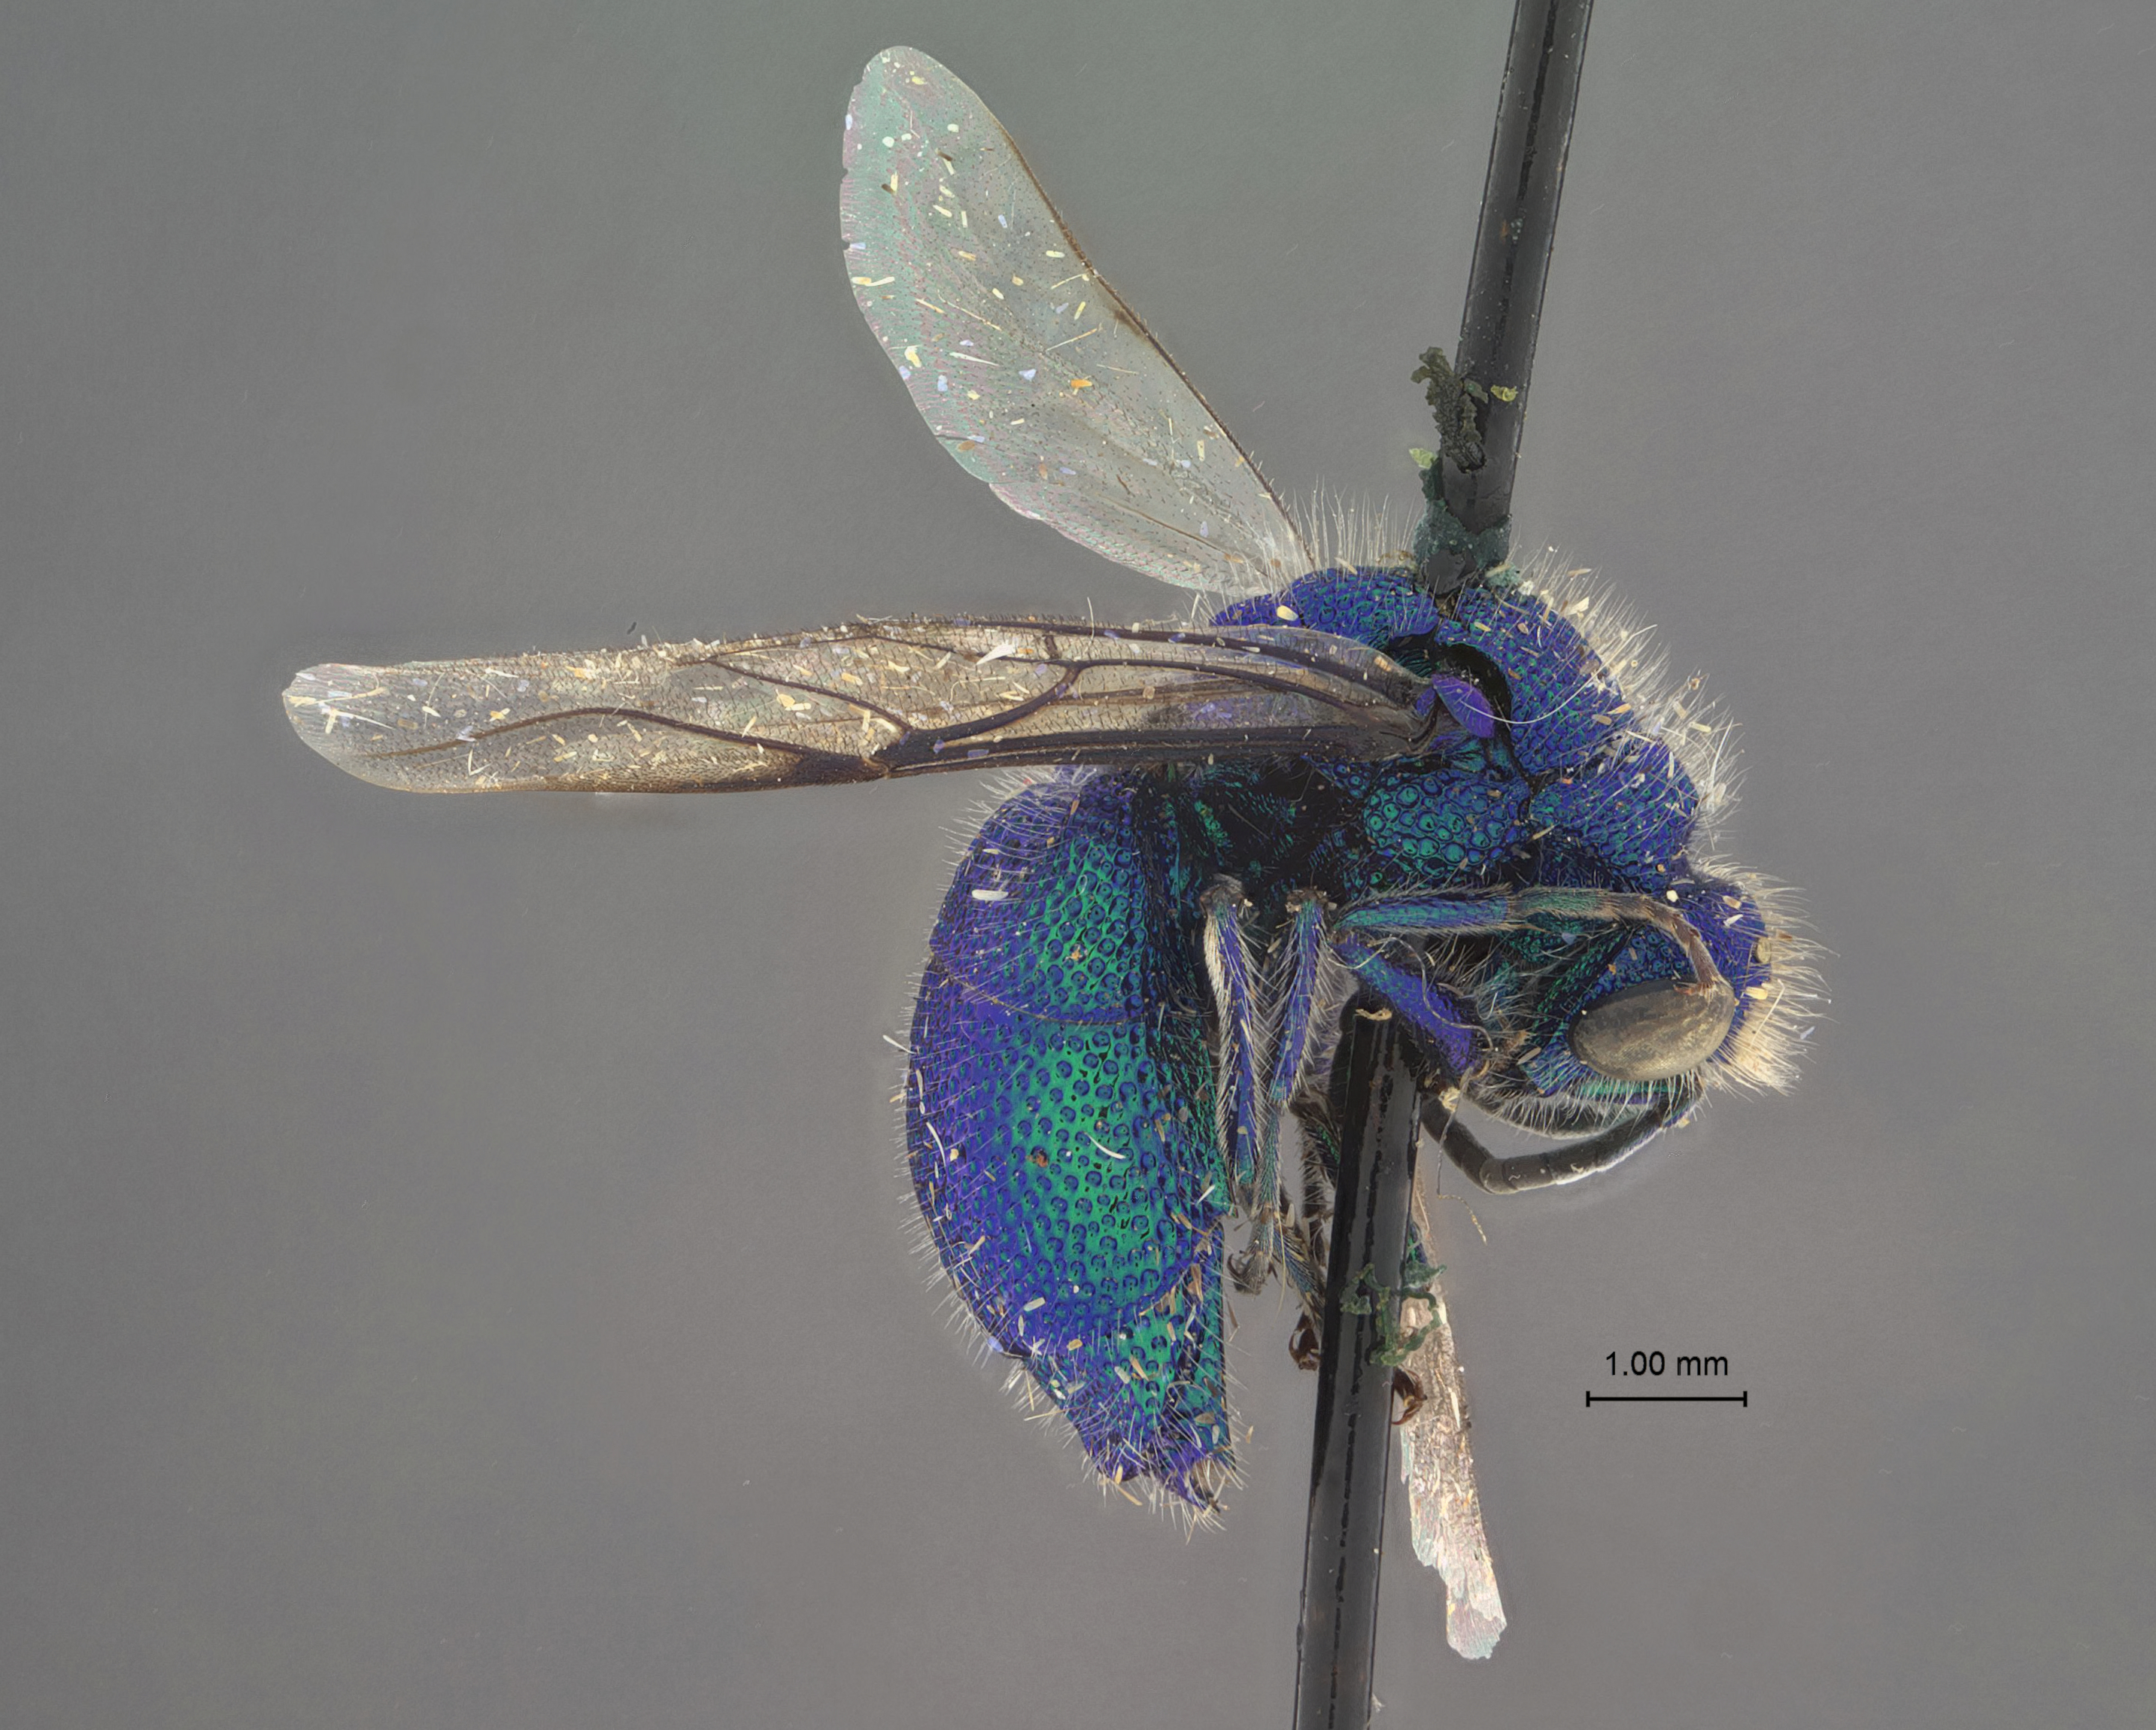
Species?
Chrysis rugosa
